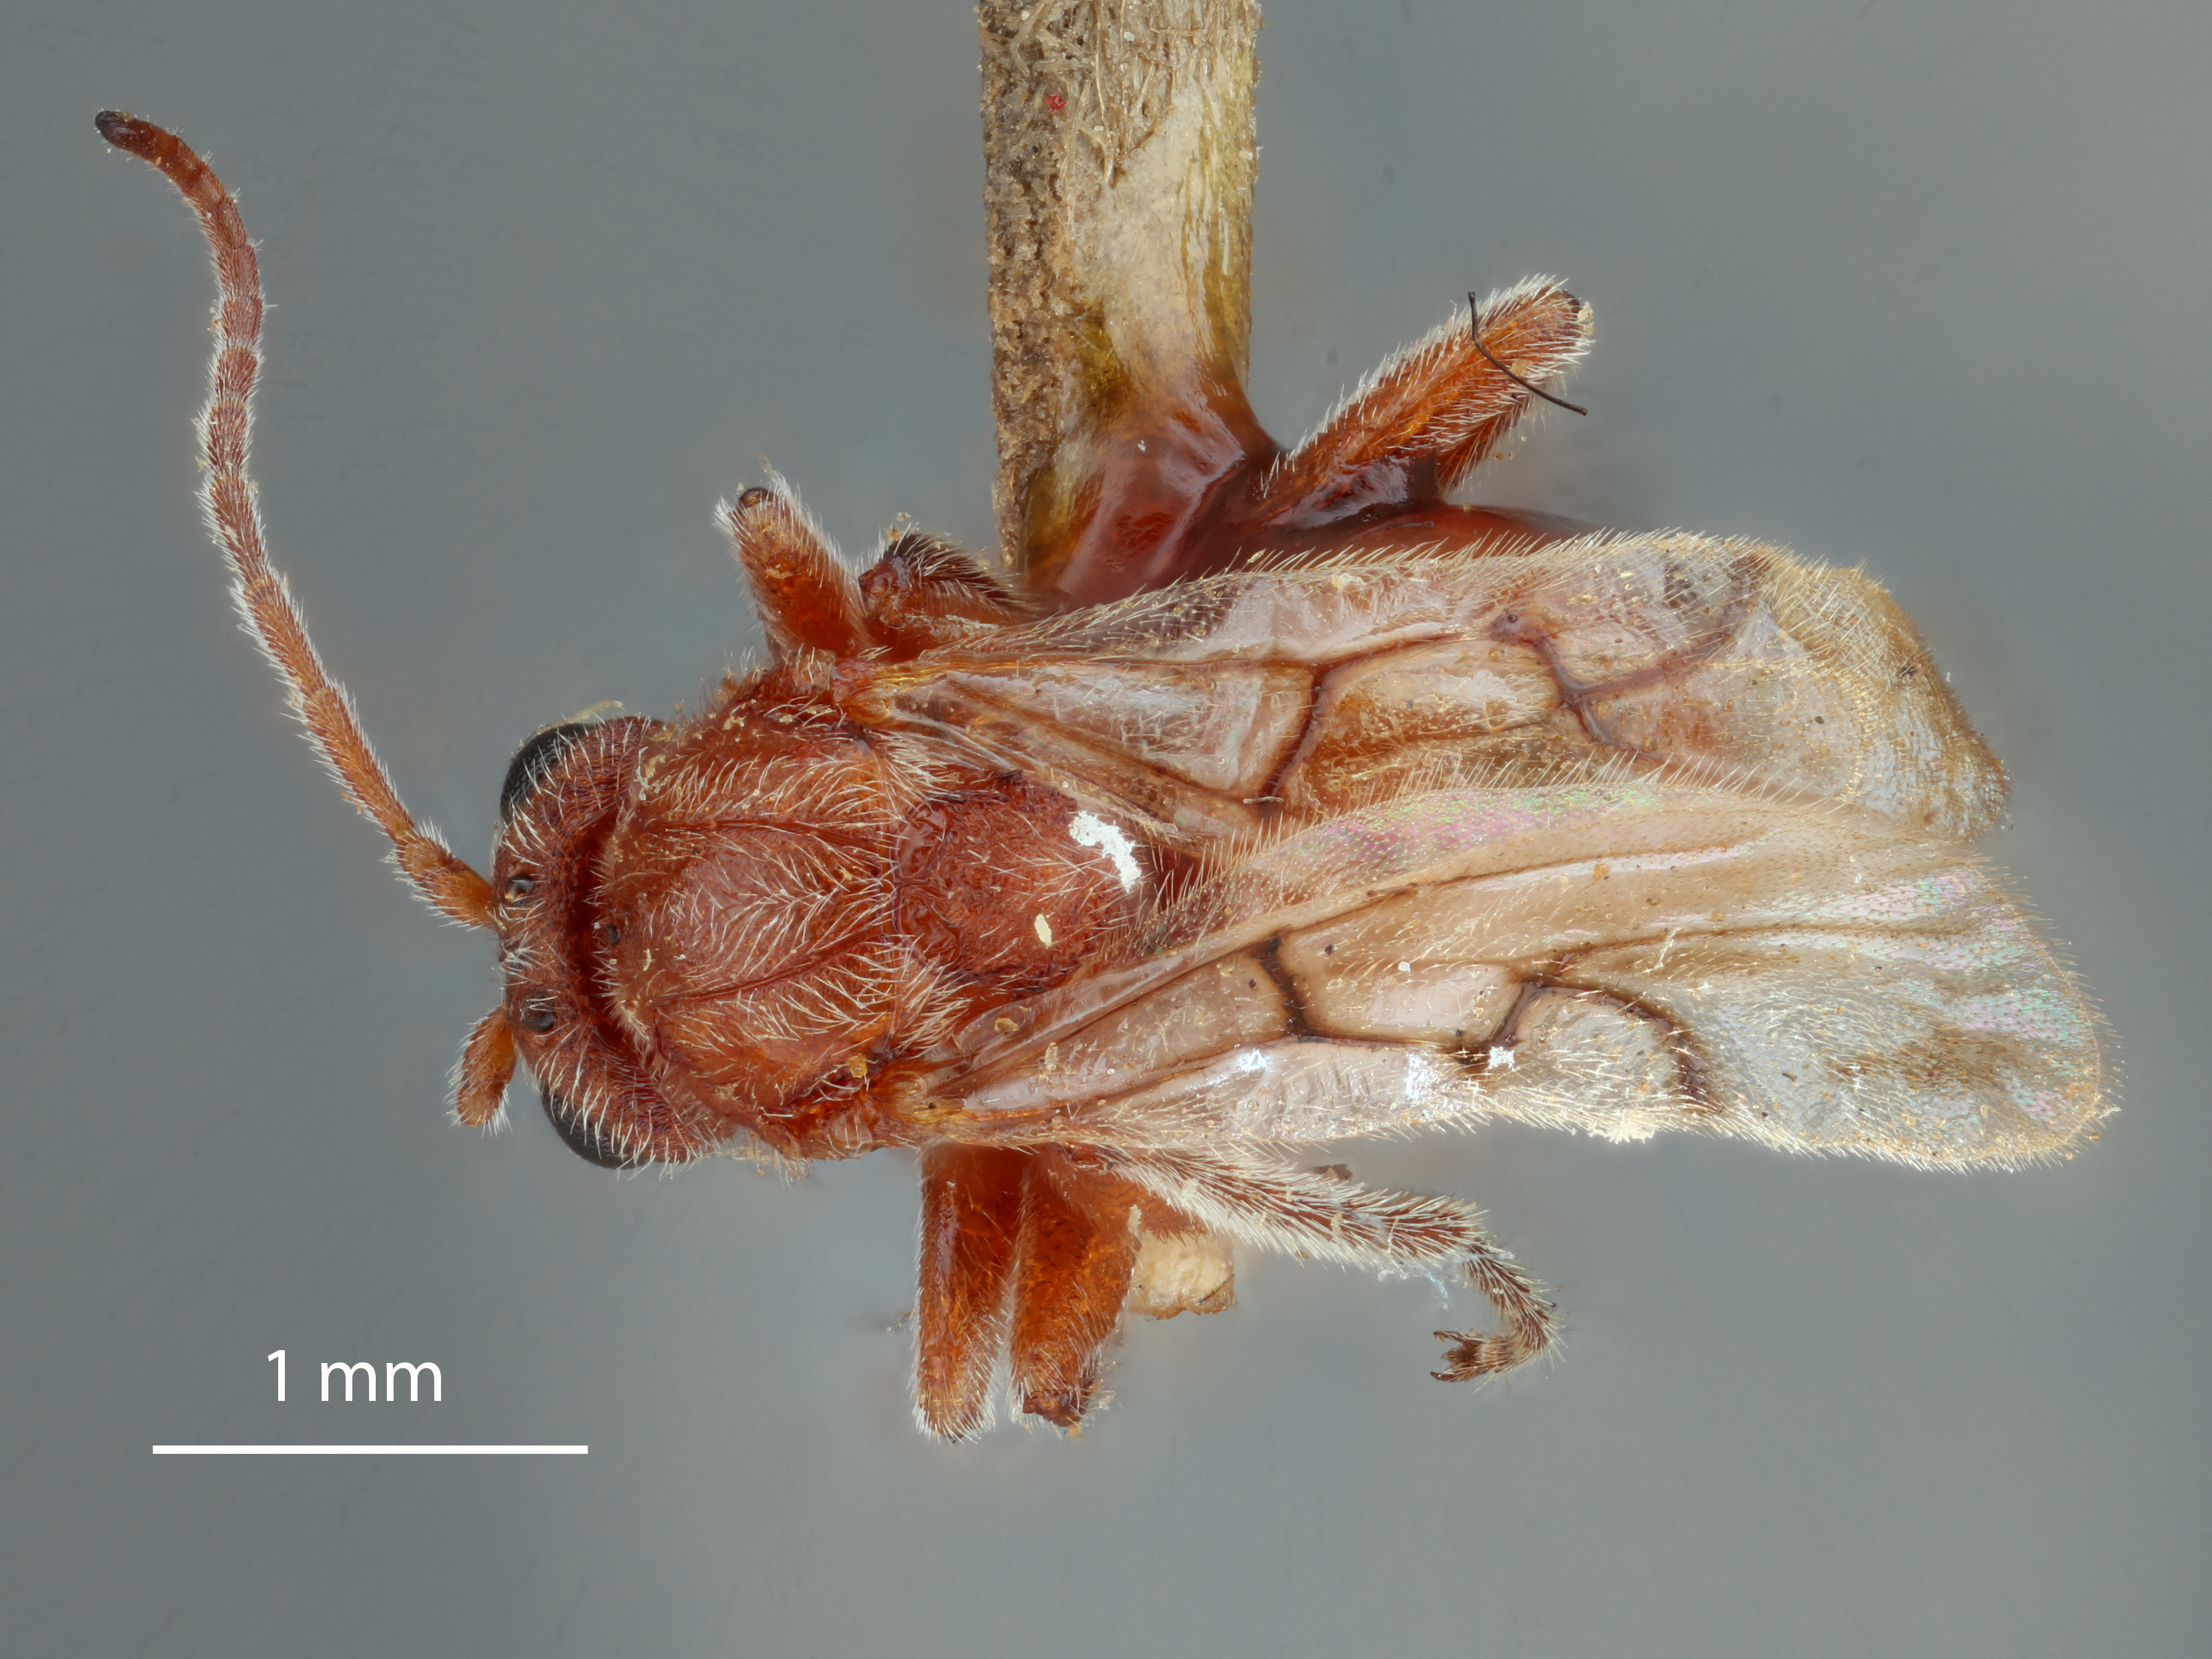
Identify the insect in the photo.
Holcaspis brevipennata
